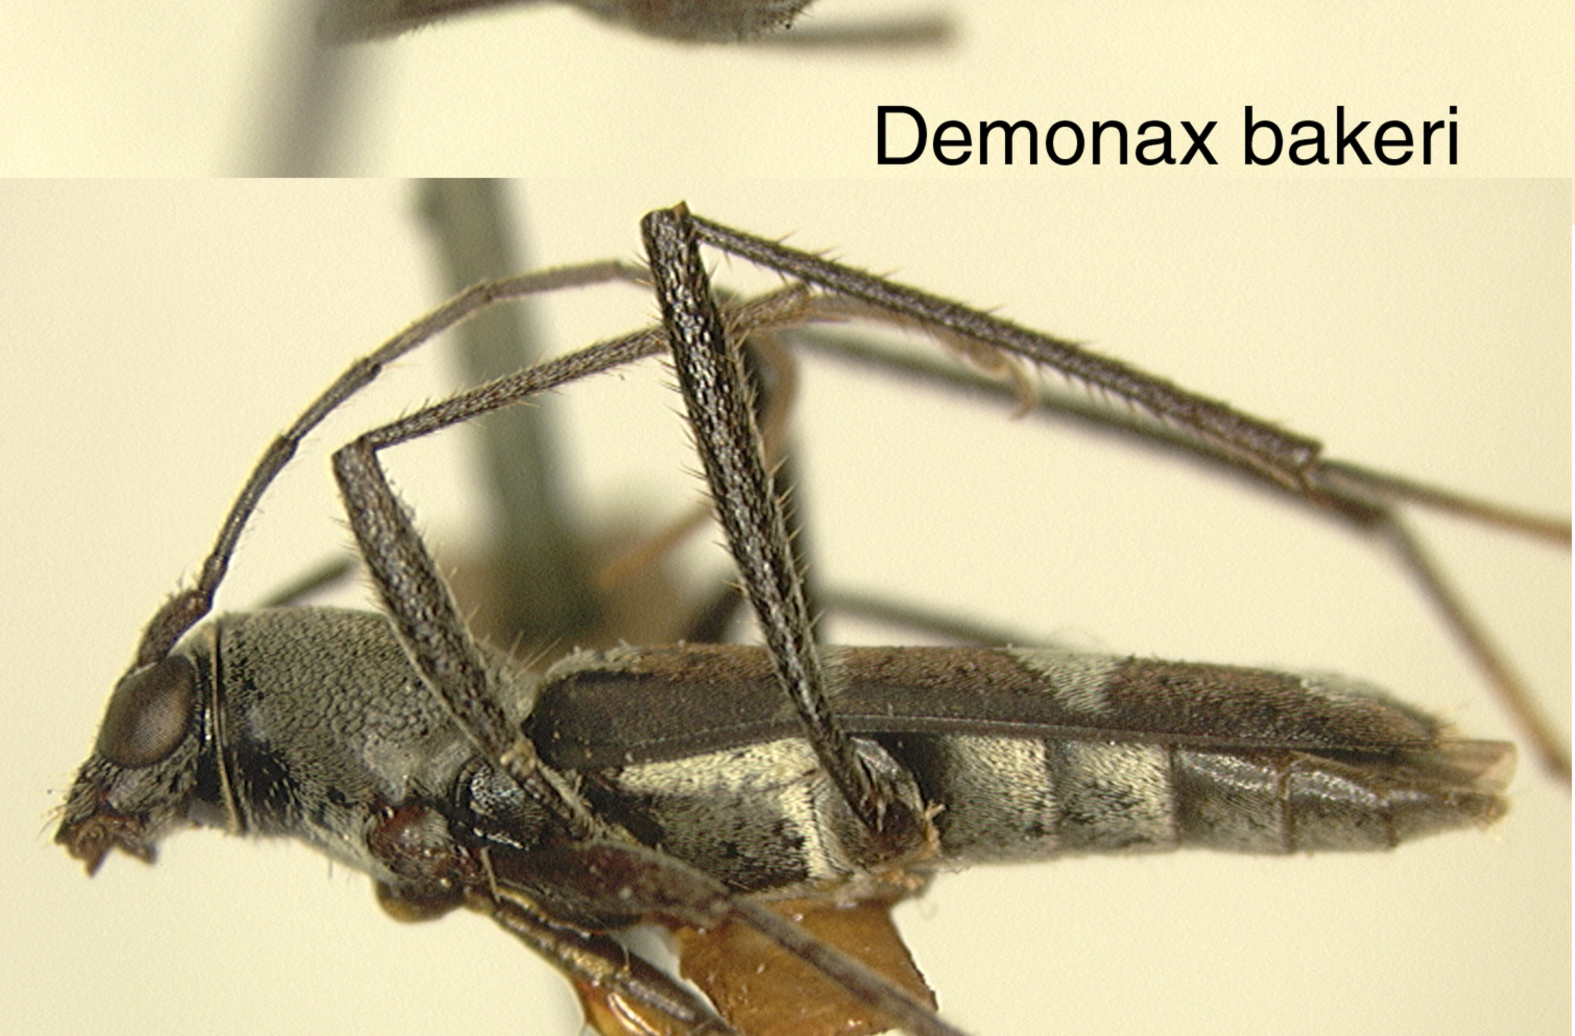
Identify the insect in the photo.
Demonax bakeri
